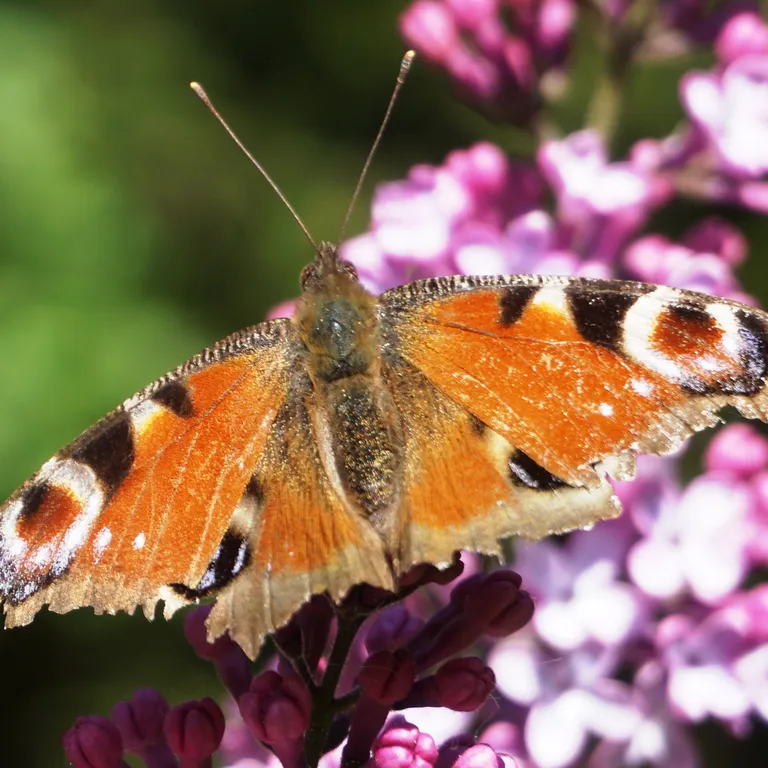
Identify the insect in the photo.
Aglais io
